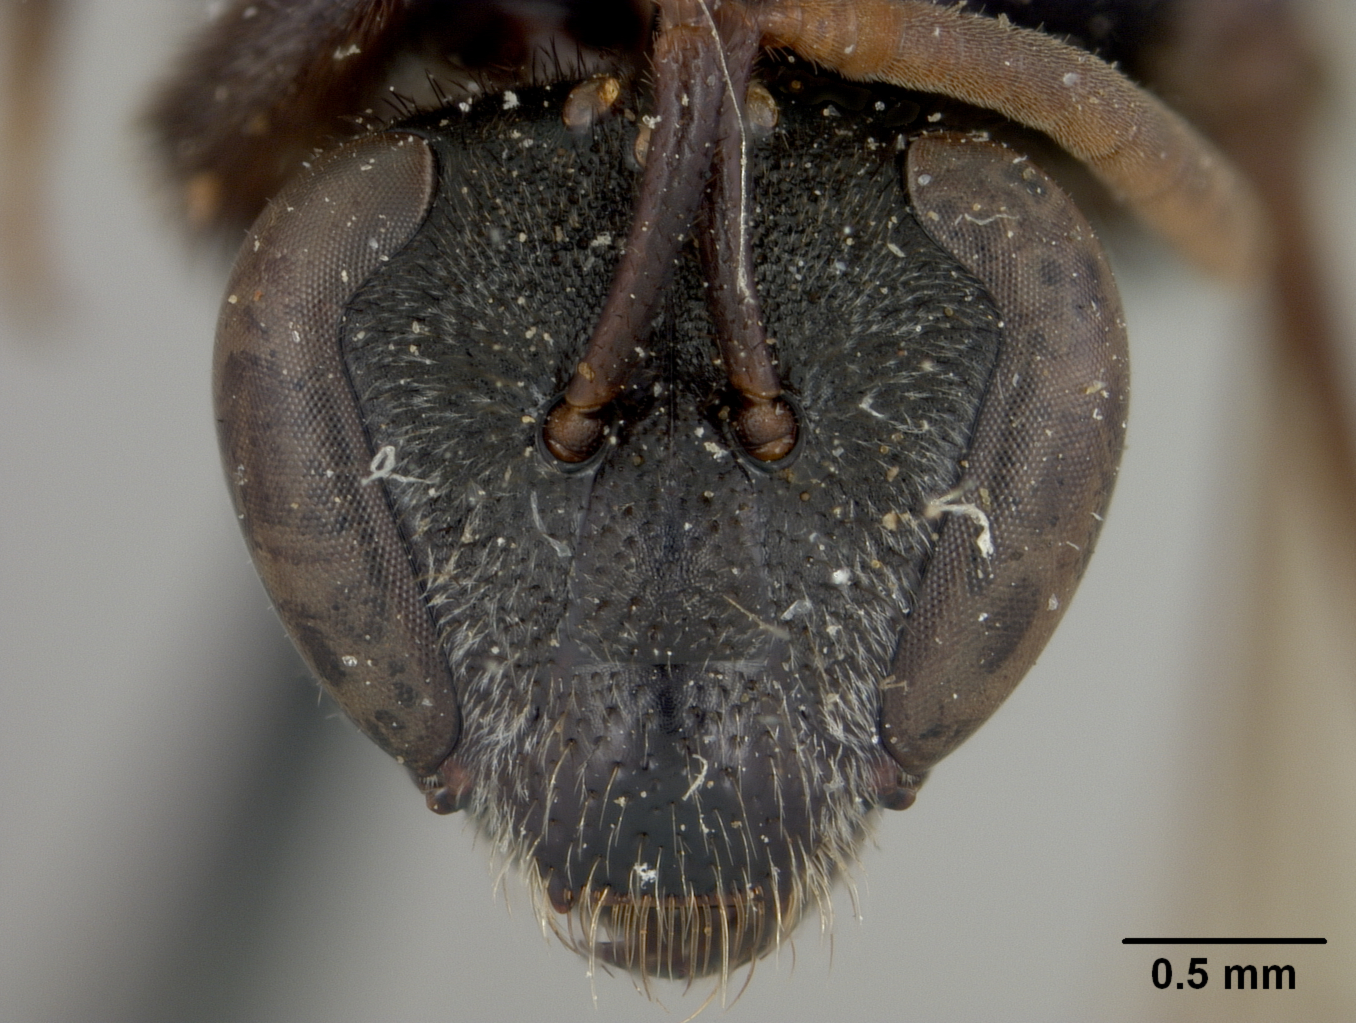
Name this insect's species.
Neocorynura rufa
